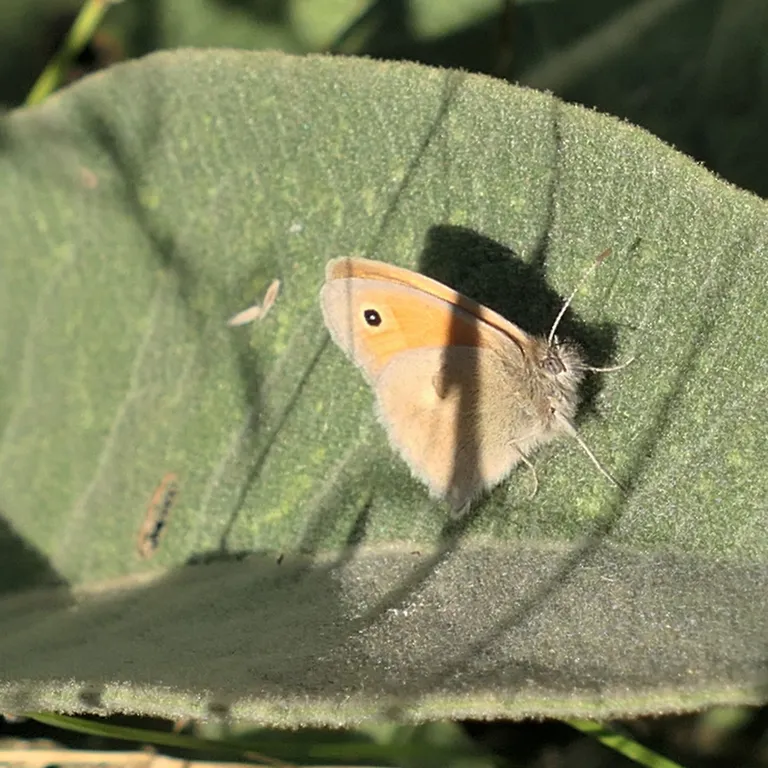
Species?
Coenonympha pamphilus
